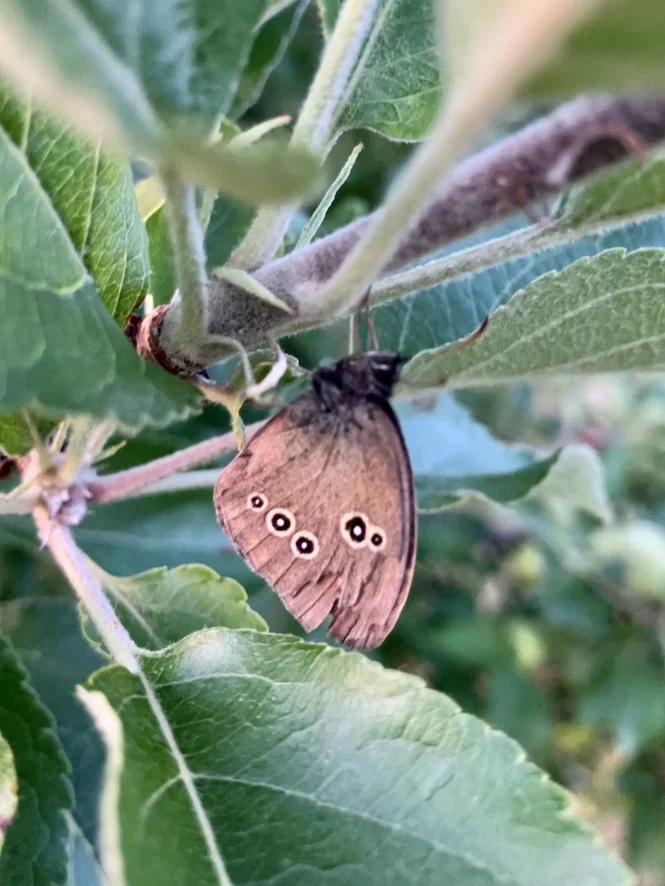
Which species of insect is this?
Aphantopus hyperantus
